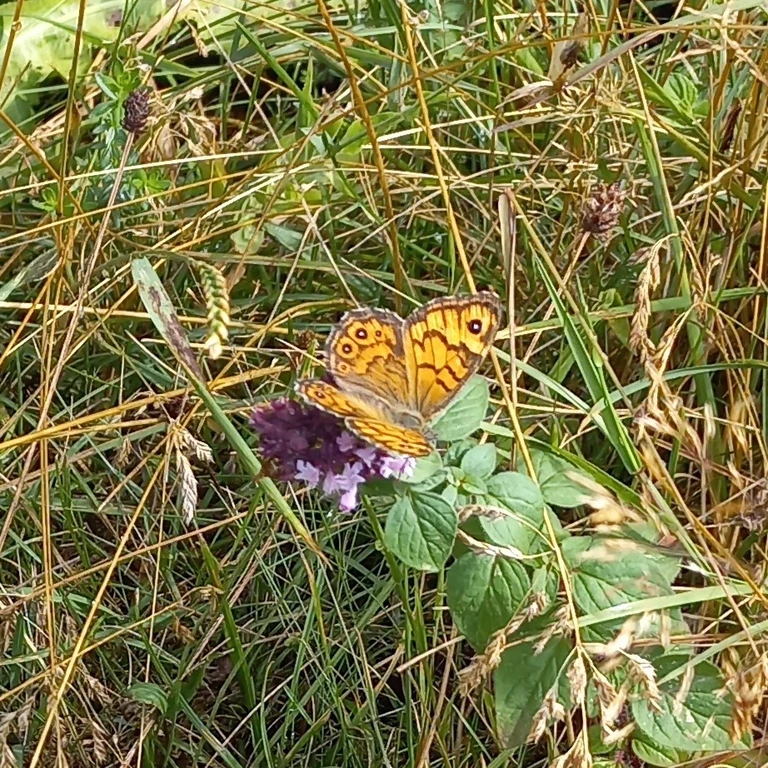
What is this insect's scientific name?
Lasiommata megera (also Pararge megera)
